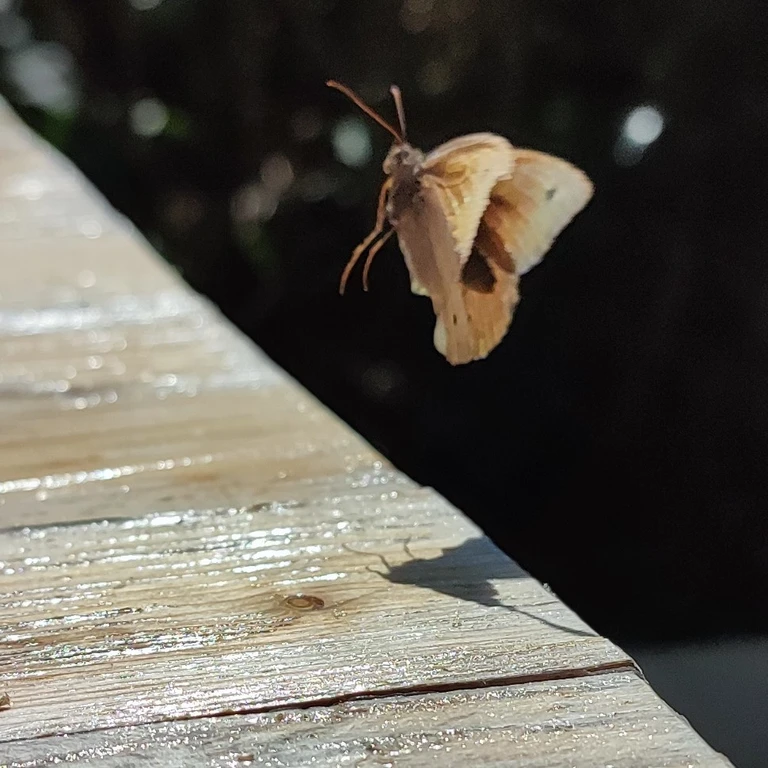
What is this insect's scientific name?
Maniola jurtina
